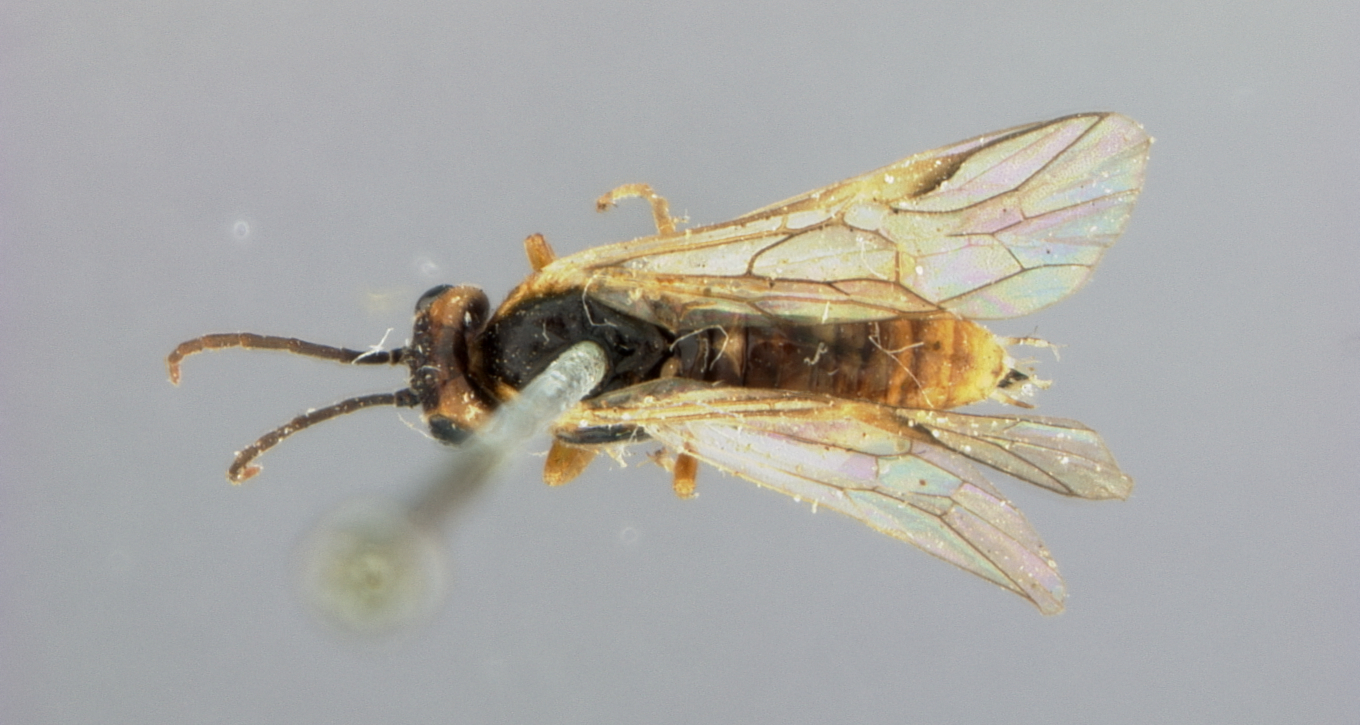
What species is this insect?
Euura cooperae
